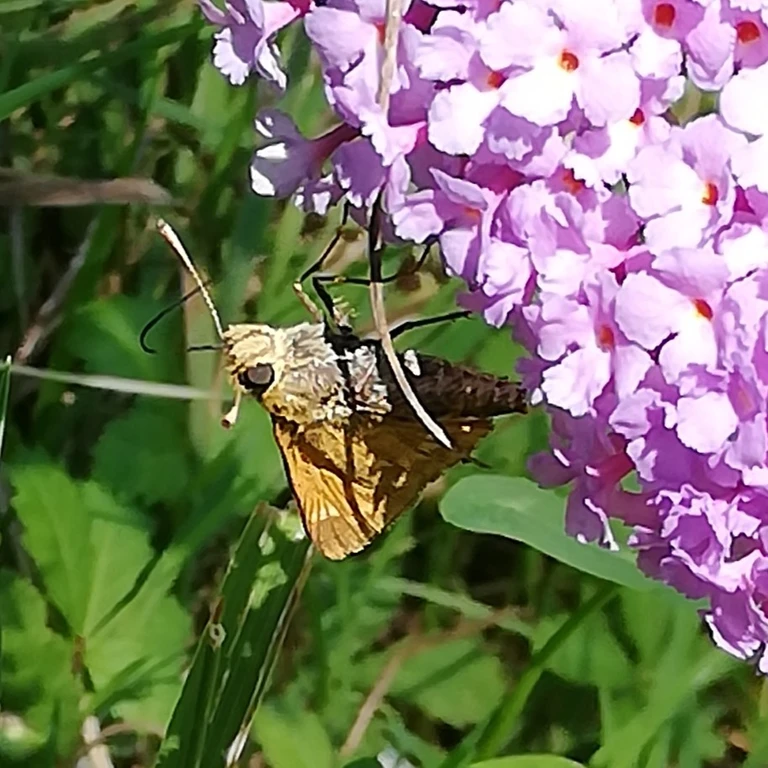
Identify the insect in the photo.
Ochlodes sylvanus (also Ochlodes venata)
